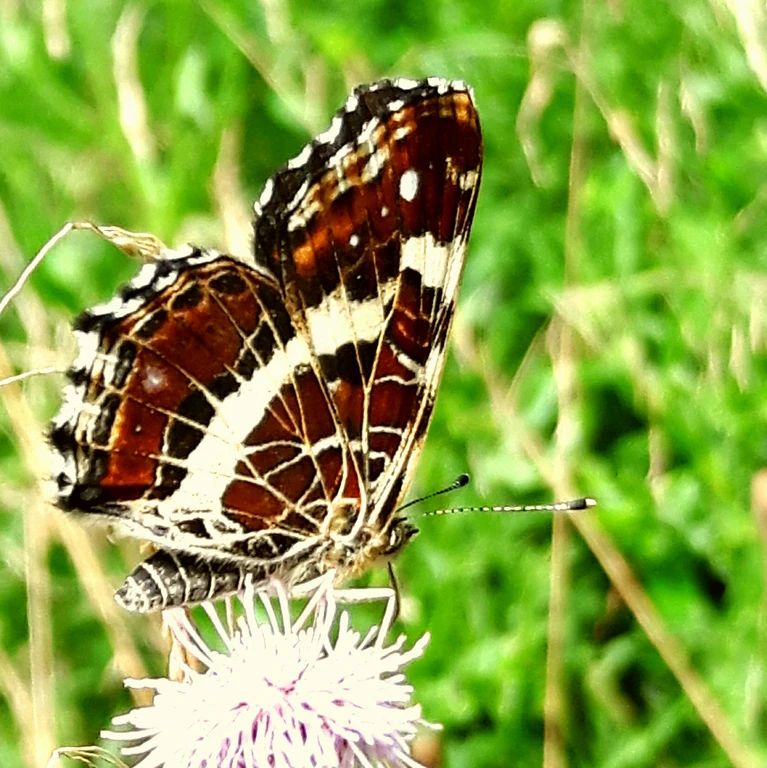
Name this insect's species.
Araschnia levana
